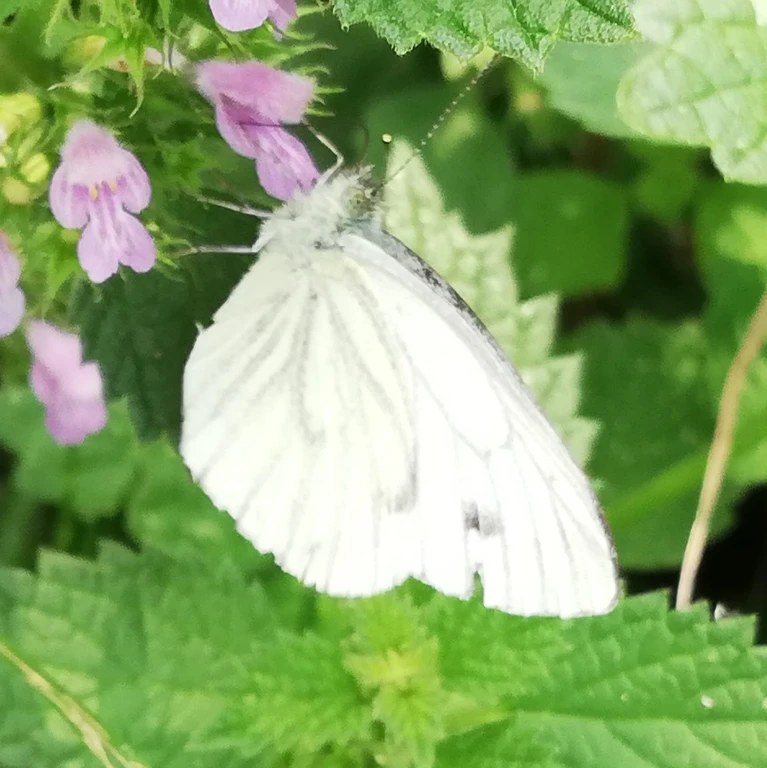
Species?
Pieris napi
